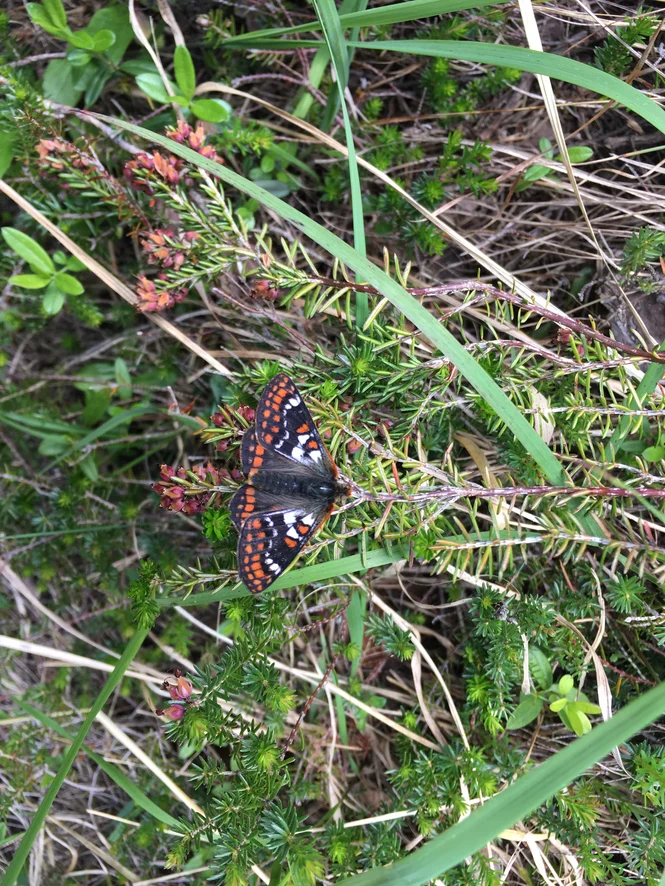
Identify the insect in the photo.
Euphydryas cynthia (also Hypodryas cynthia)
